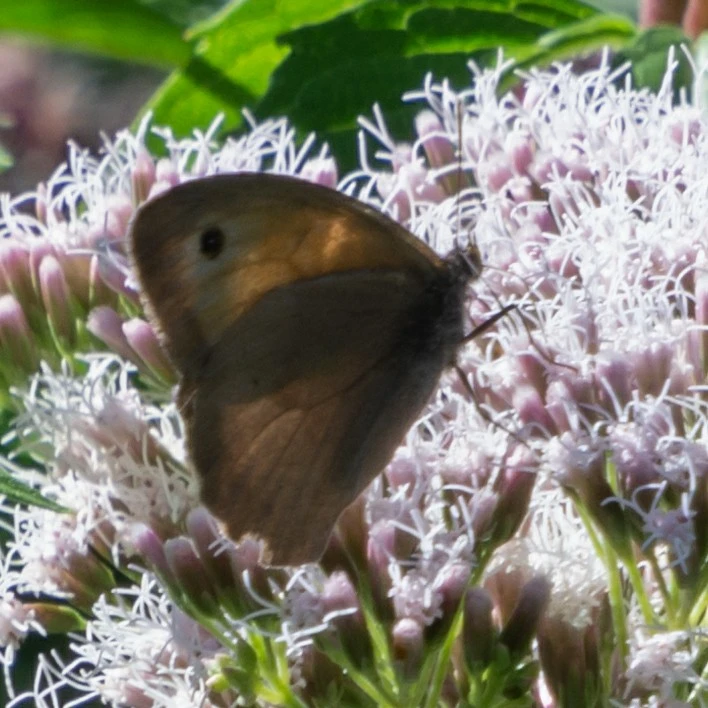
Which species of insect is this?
Maniola jurtina
